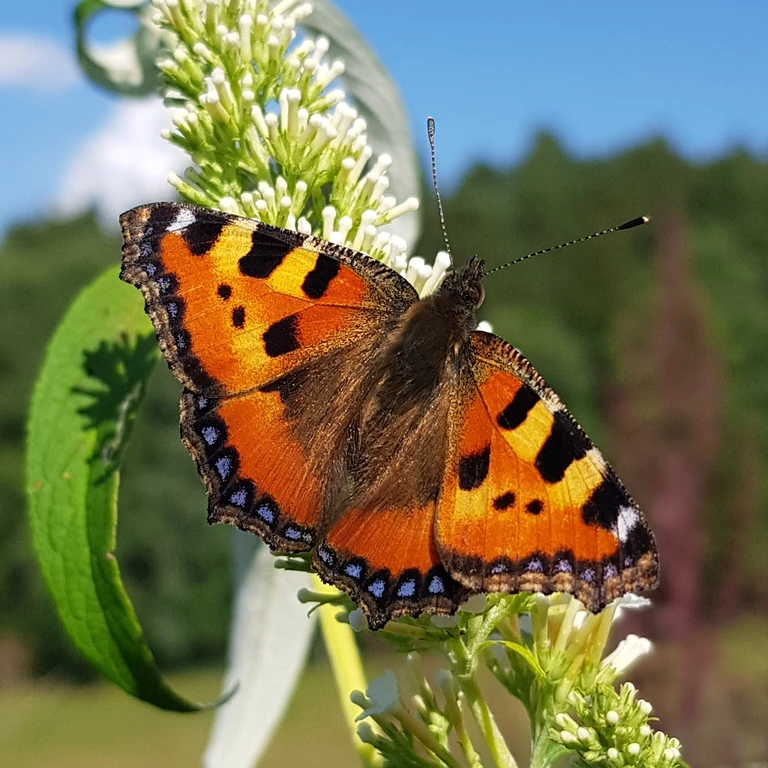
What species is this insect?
Aglais urticae
